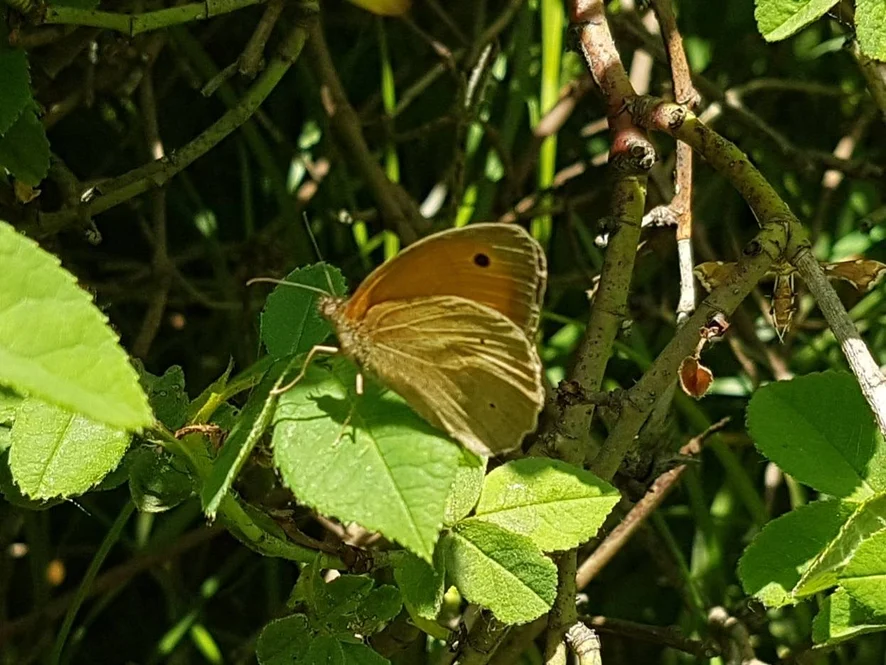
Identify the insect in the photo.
Maniola jurtina
